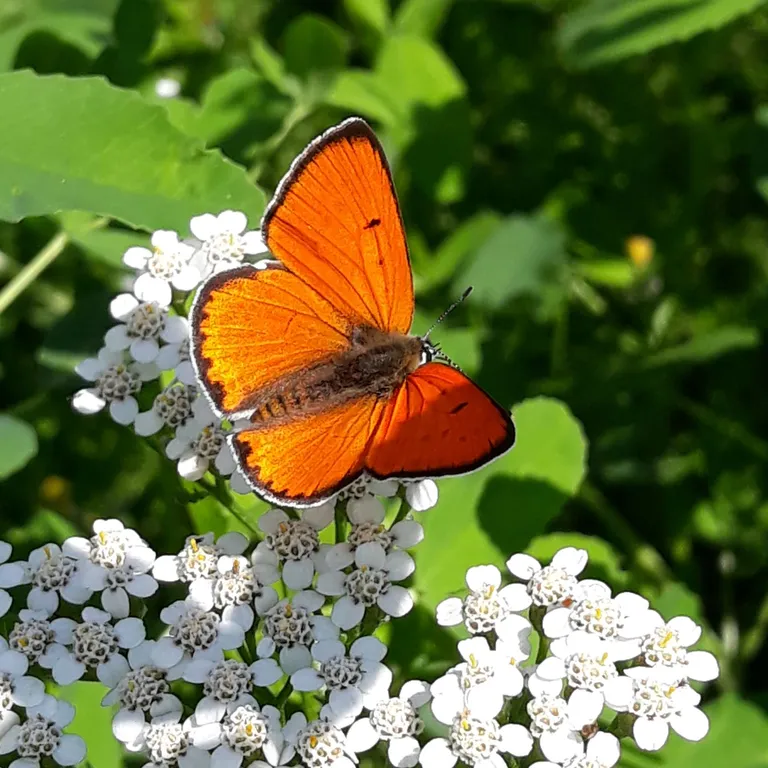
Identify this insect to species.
Lycaena dispar
